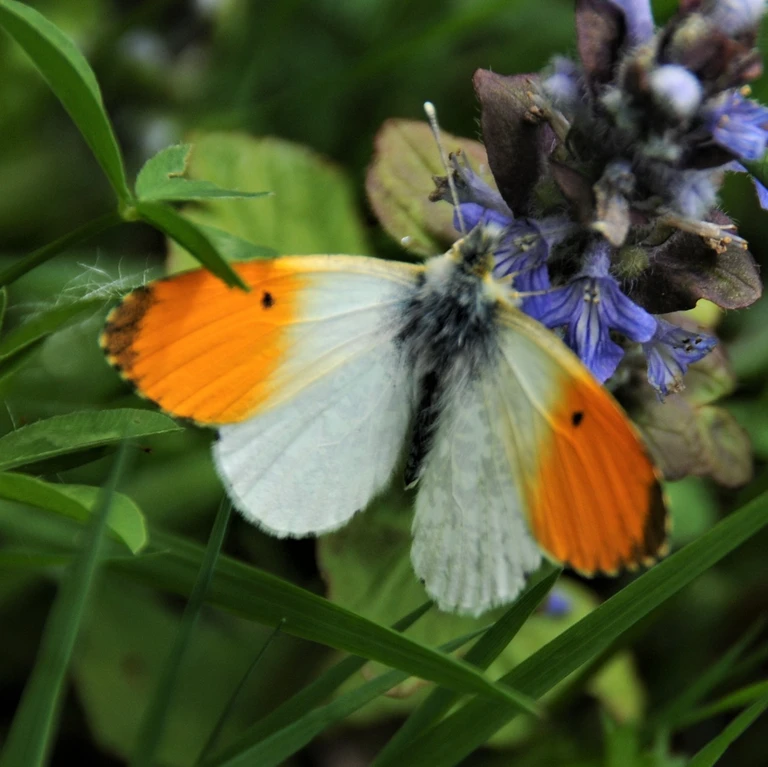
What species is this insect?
Anthocharis cardamines
